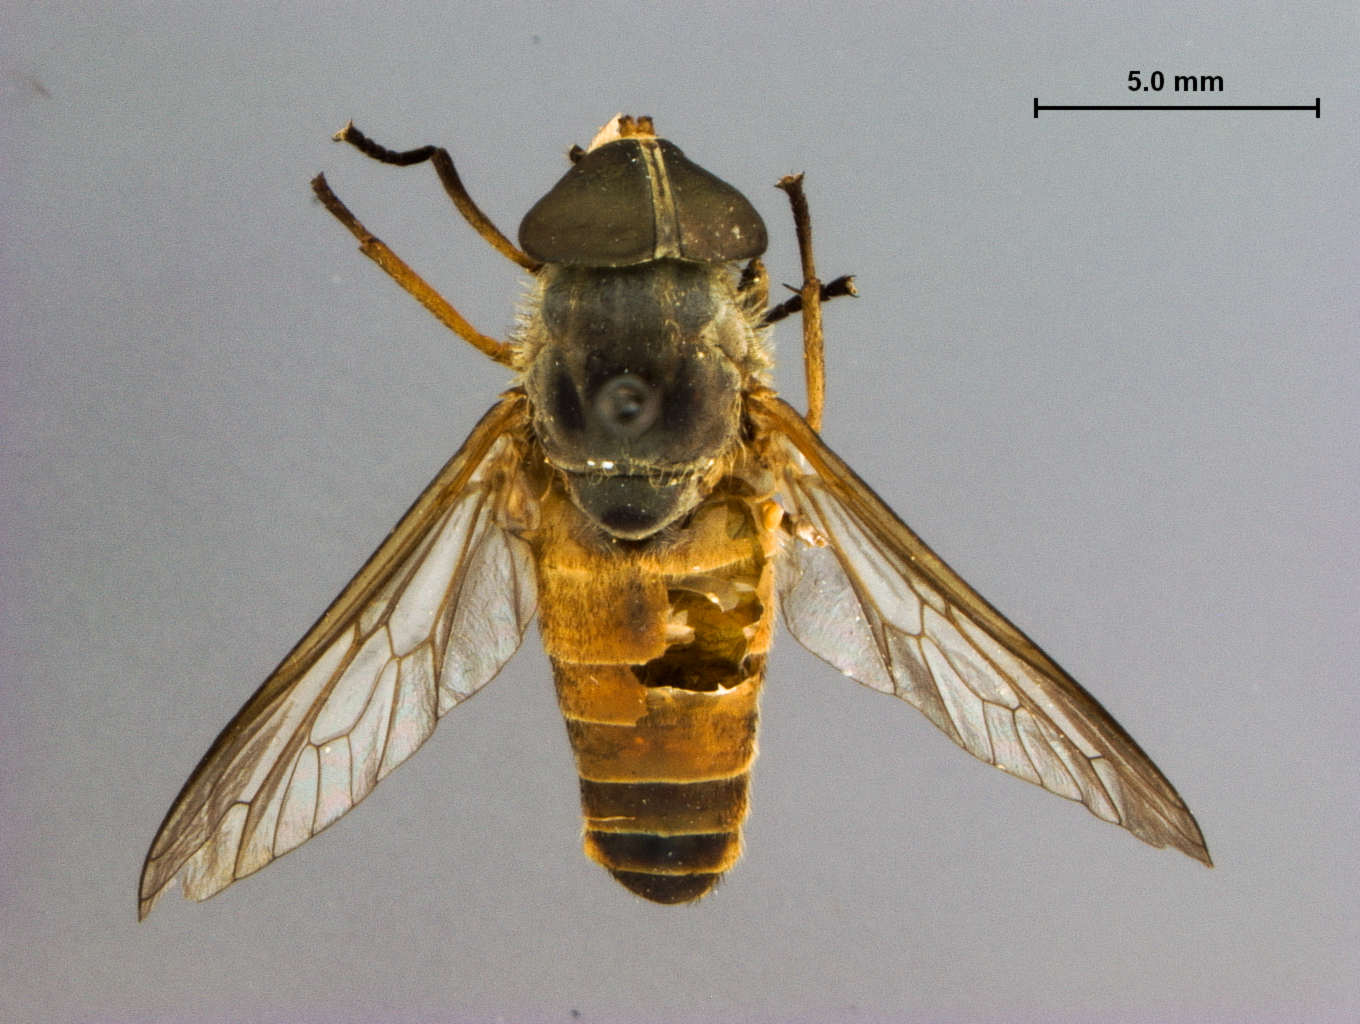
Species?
Tabanus anomalus
